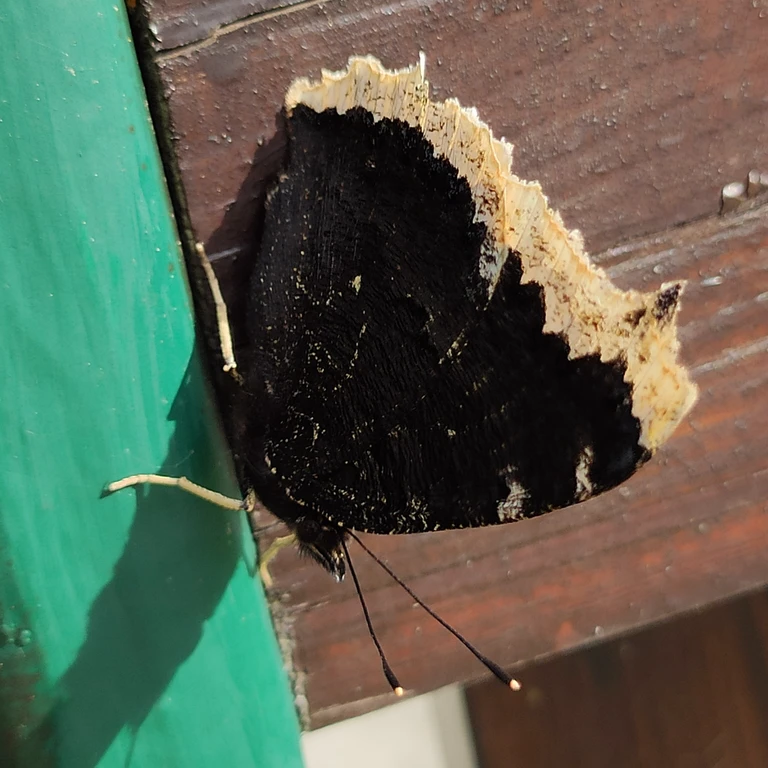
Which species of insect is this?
Nymphalis antiopa
